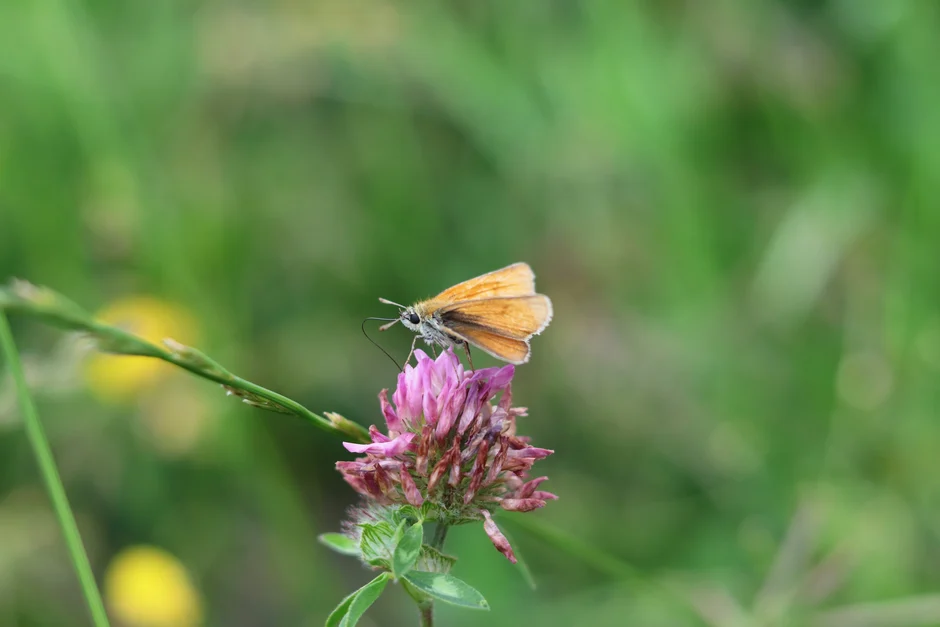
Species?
Thymelicus sylvestris
